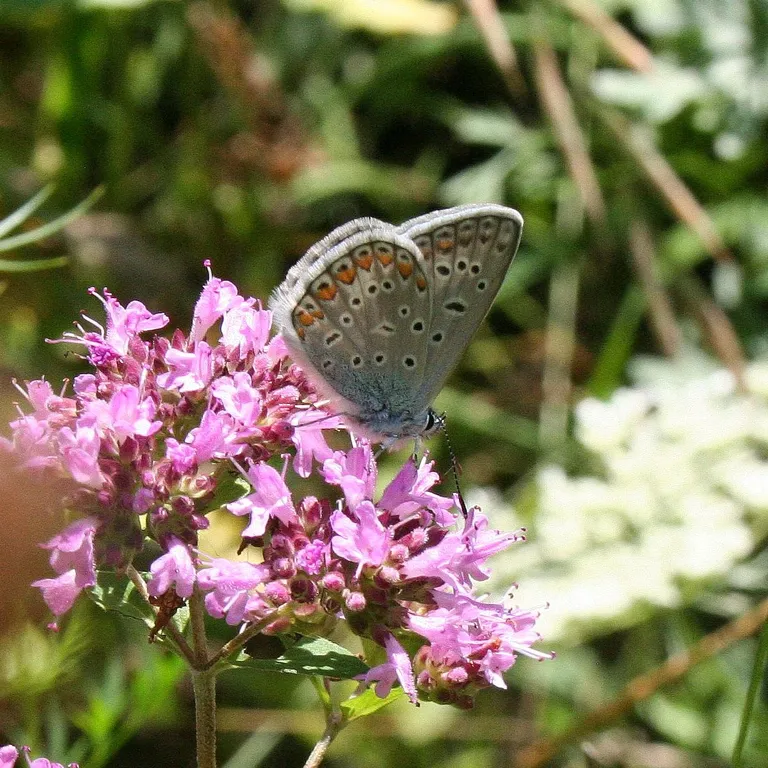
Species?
Polyommatus icarus
